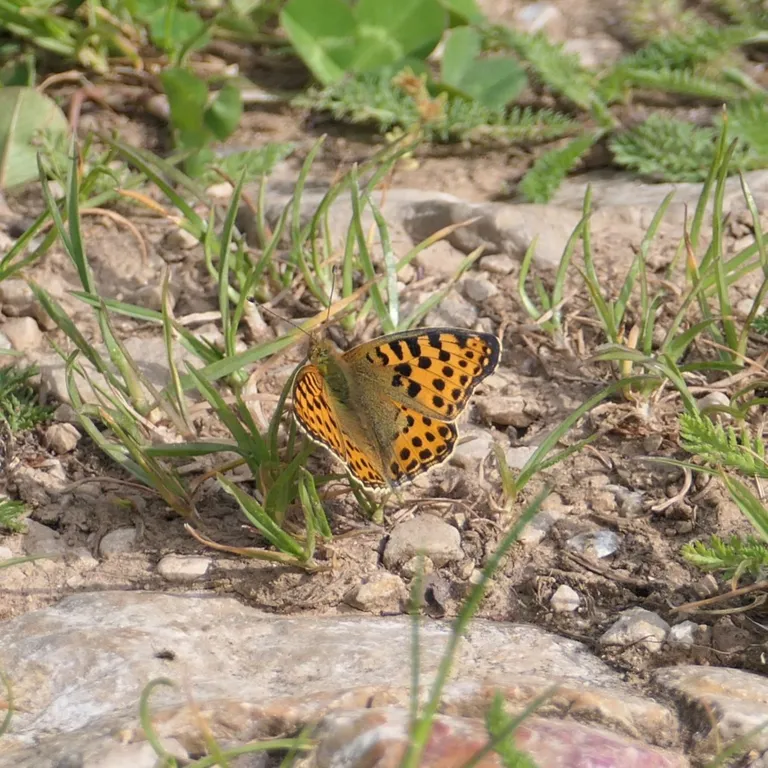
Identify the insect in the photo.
Issoria lathonia
